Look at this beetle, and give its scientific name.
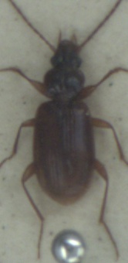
Trechus rubens
